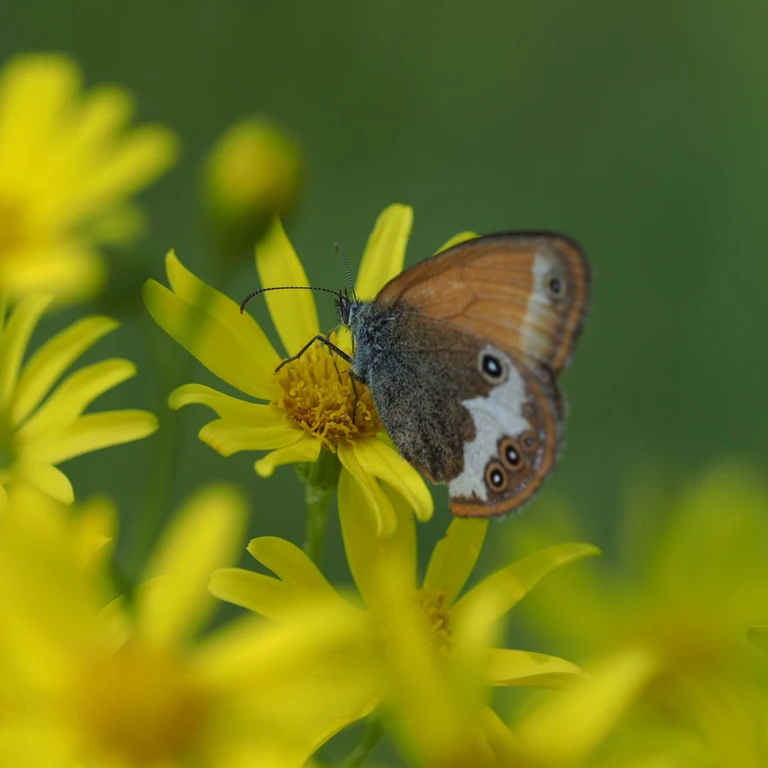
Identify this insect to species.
Coenonympha arcania
